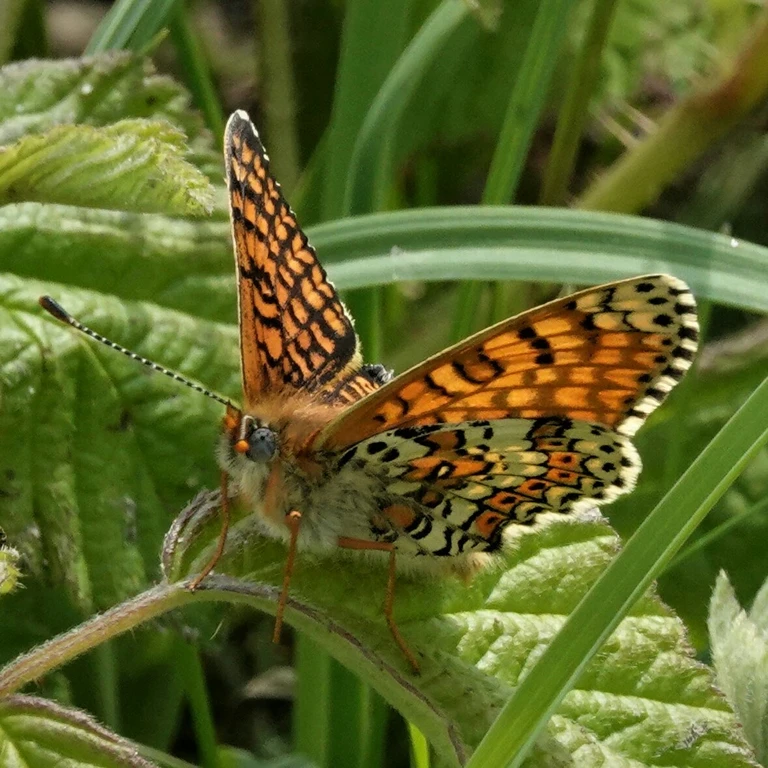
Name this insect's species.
Melitaea cinxia
